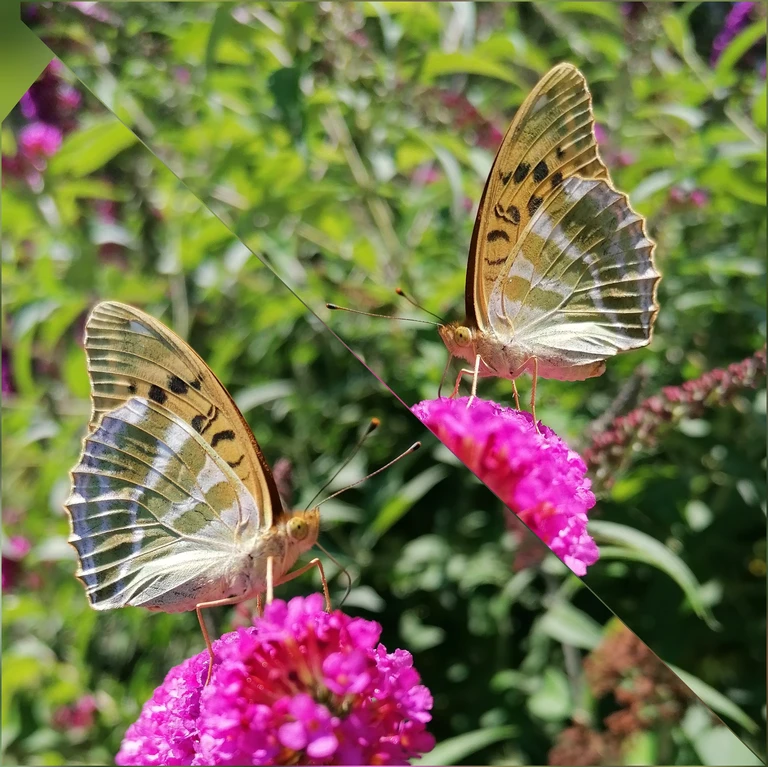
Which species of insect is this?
Argynnis paphia
